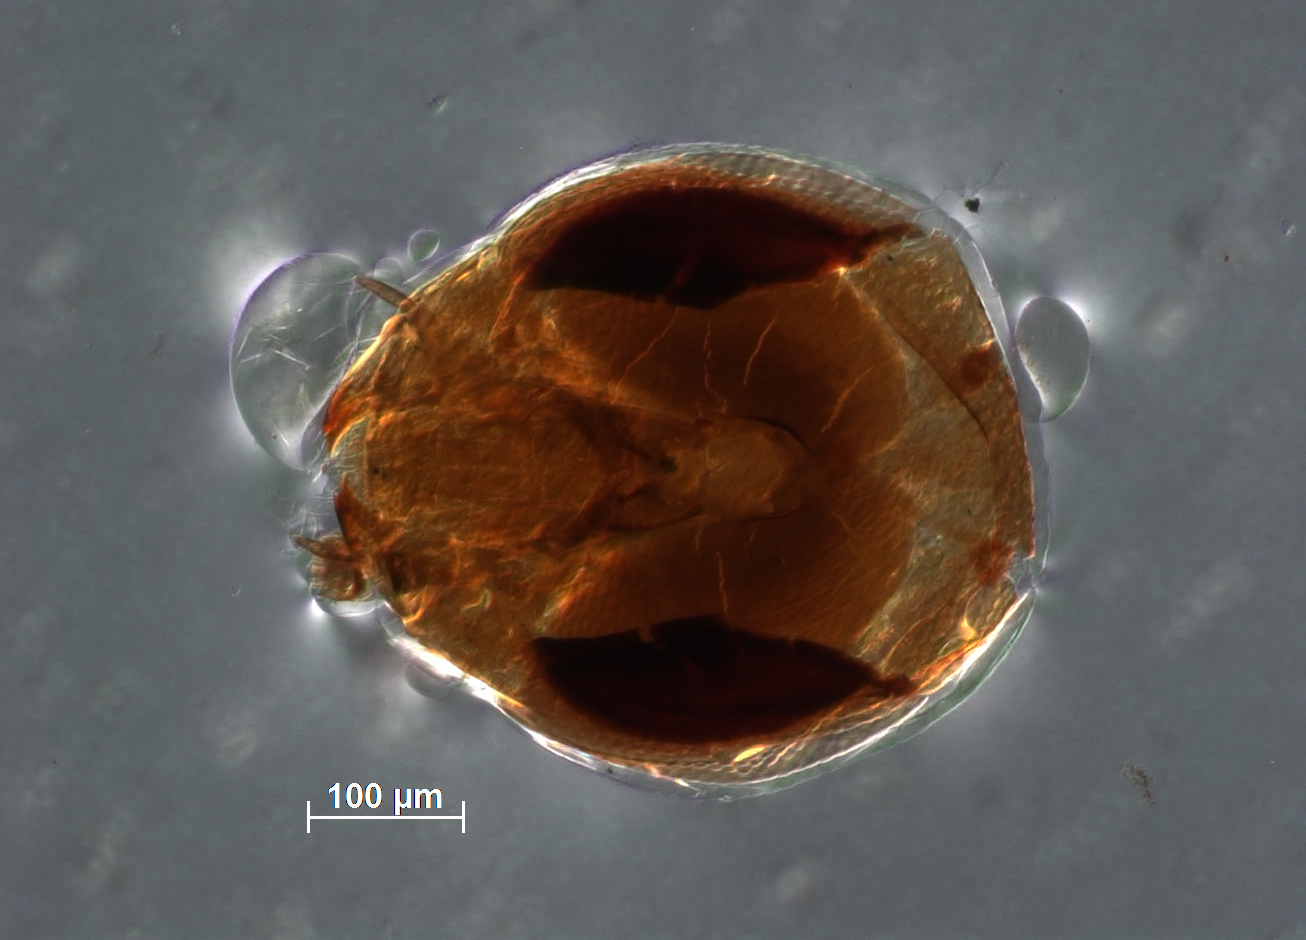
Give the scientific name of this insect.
Leptomastidea sayadriae
